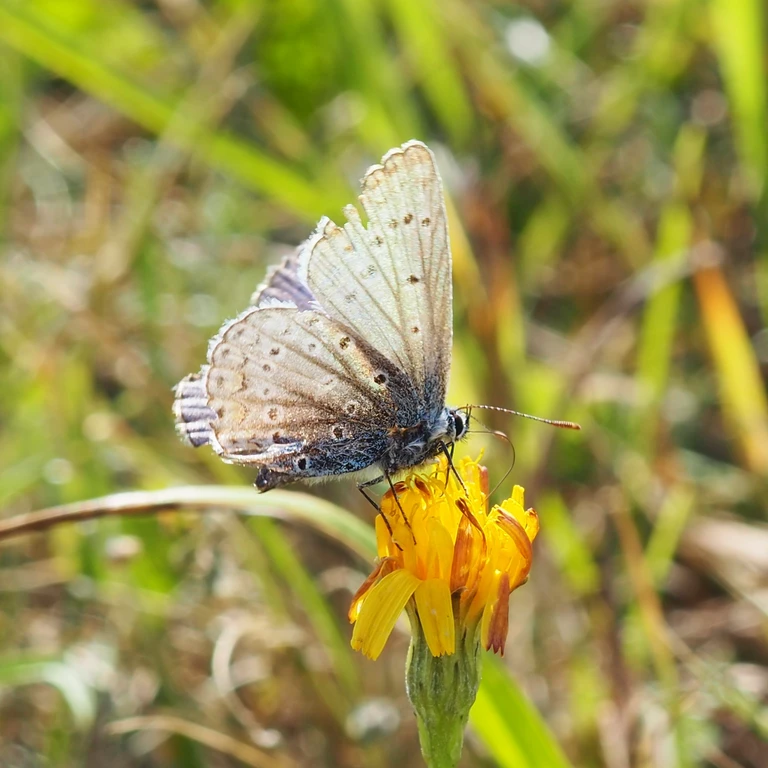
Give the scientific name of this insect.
Polyommatus icarus
